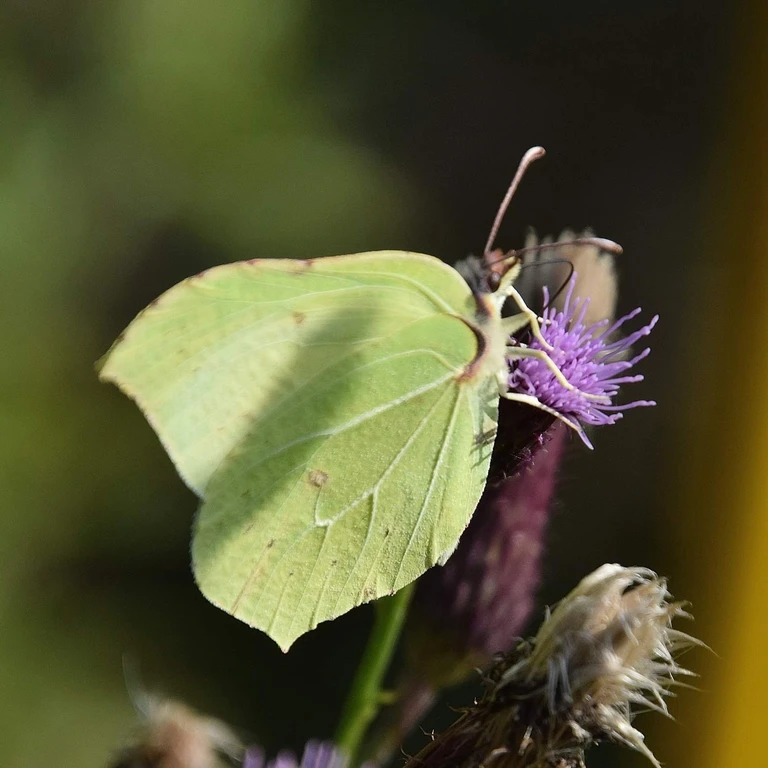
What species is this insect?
Gonepteryx rhamni
